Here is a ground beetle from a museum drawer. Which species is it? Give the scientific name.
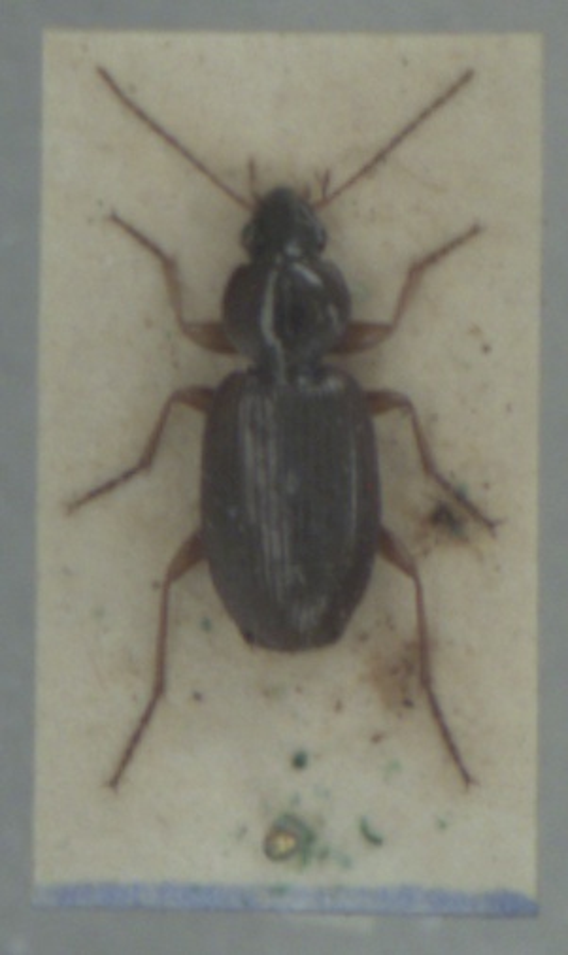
Olisthopus rotundatus
